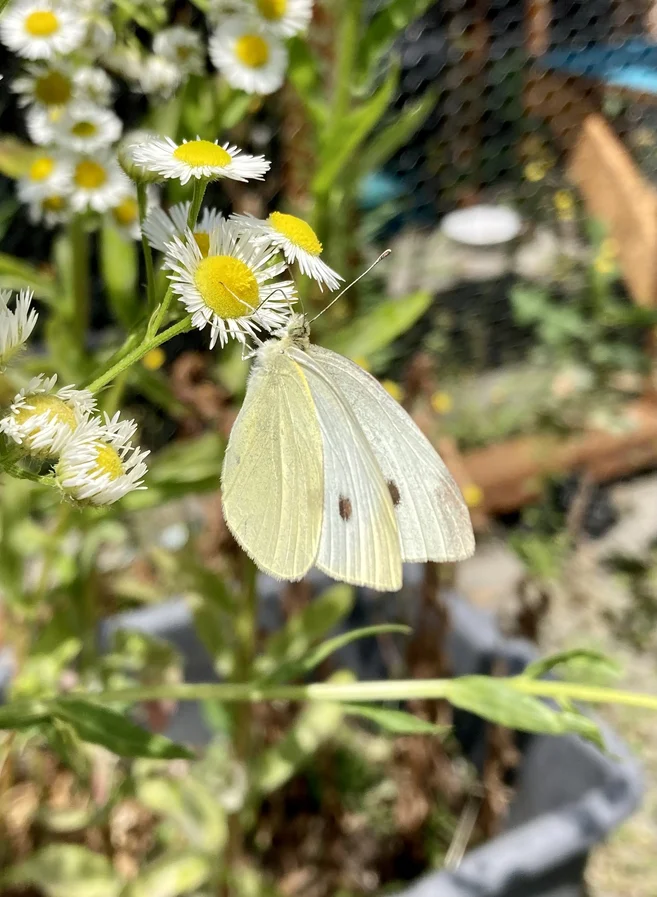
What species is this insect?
Pieris rapae
